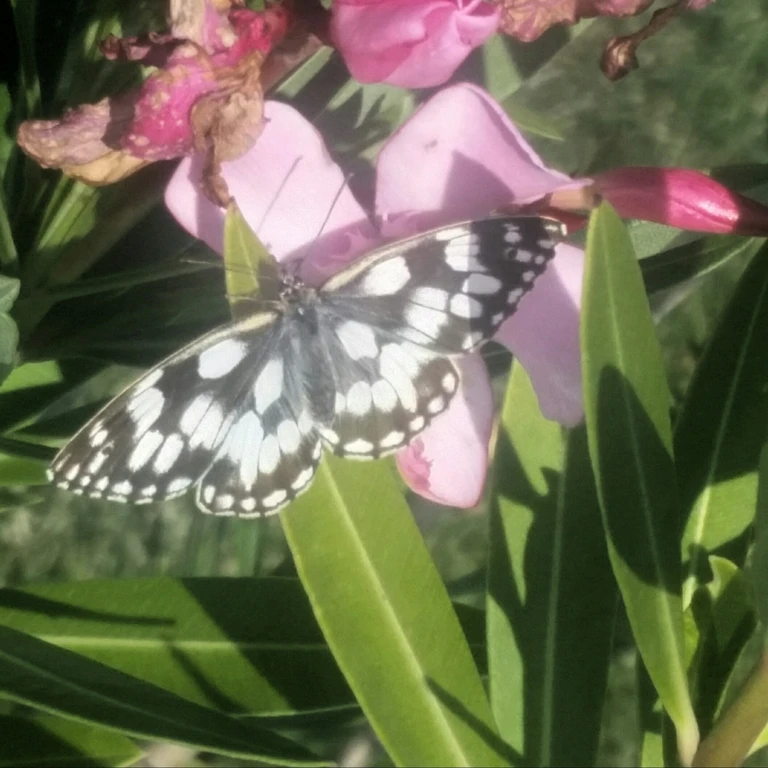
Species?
Melanargia galathea
